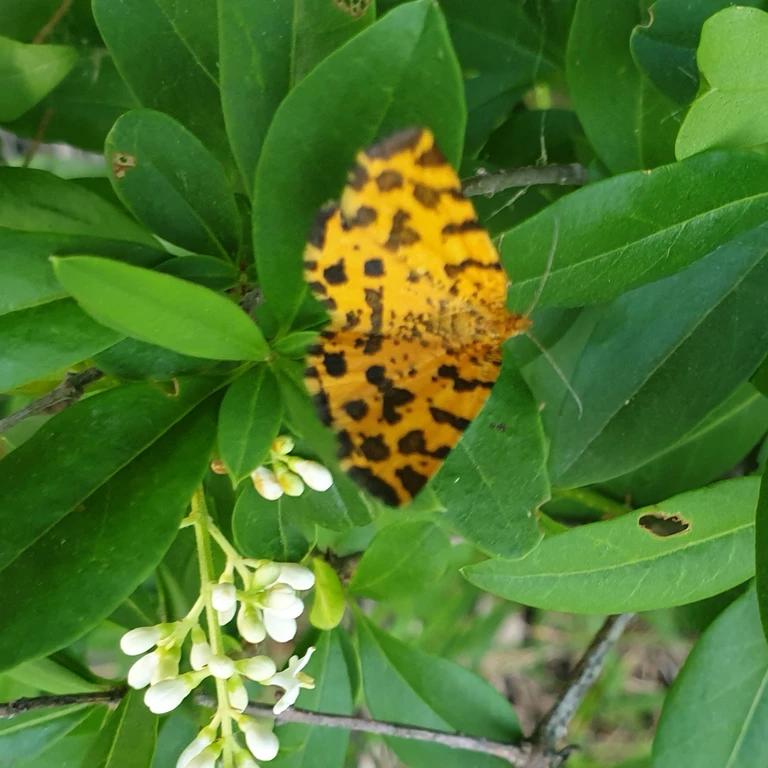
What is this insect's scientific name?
Pseudopanthera macularia
